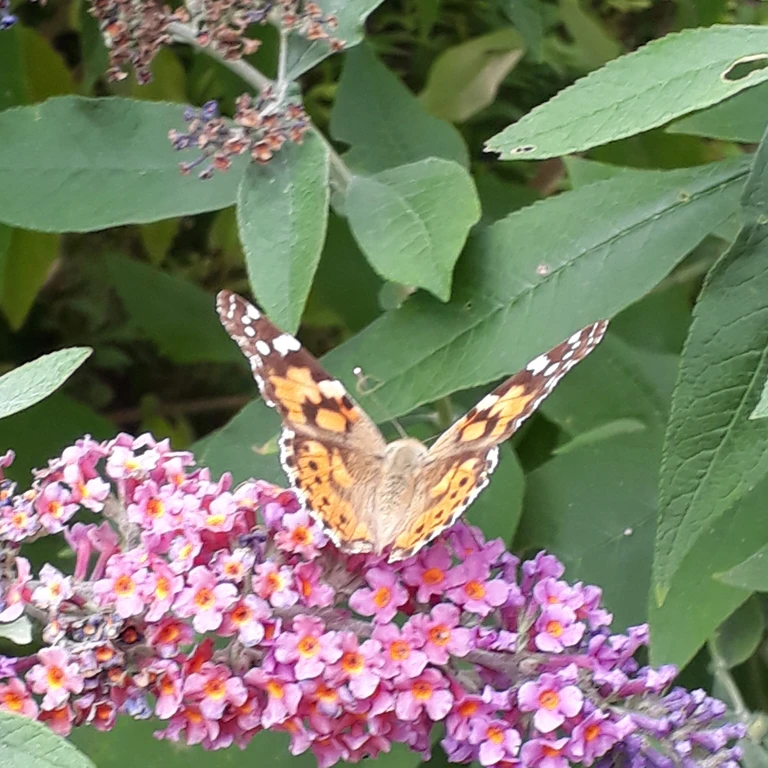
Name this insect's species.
Vanessa cardui
